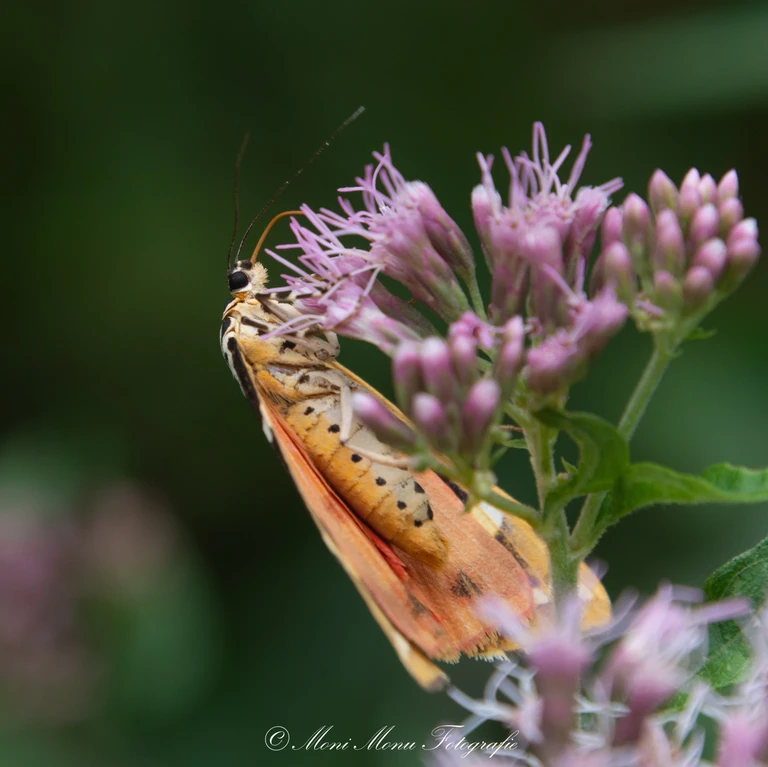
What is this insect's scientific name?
Euplagia quadripunctaria
